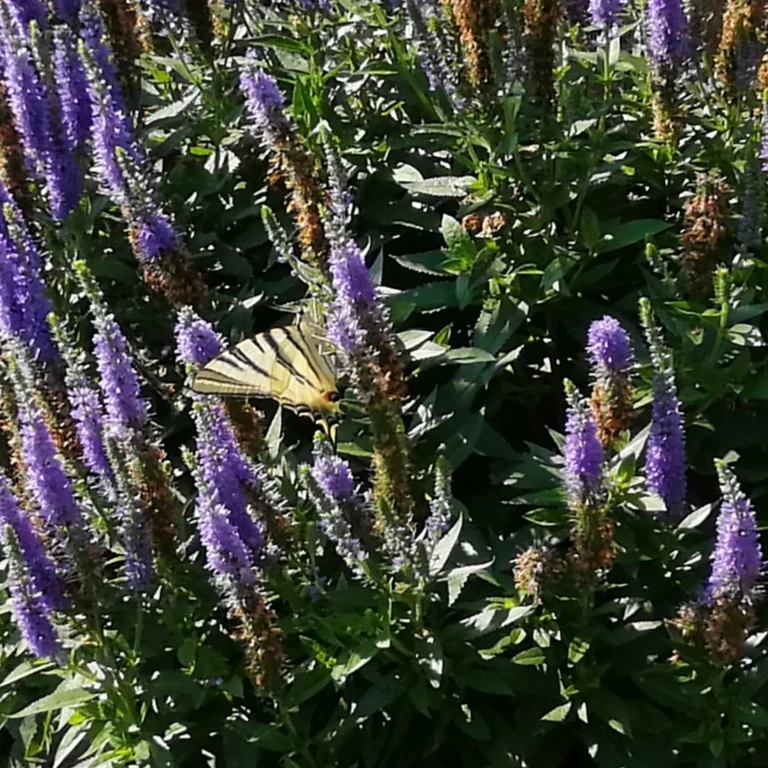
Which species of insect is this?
Iphiclides podalirius
